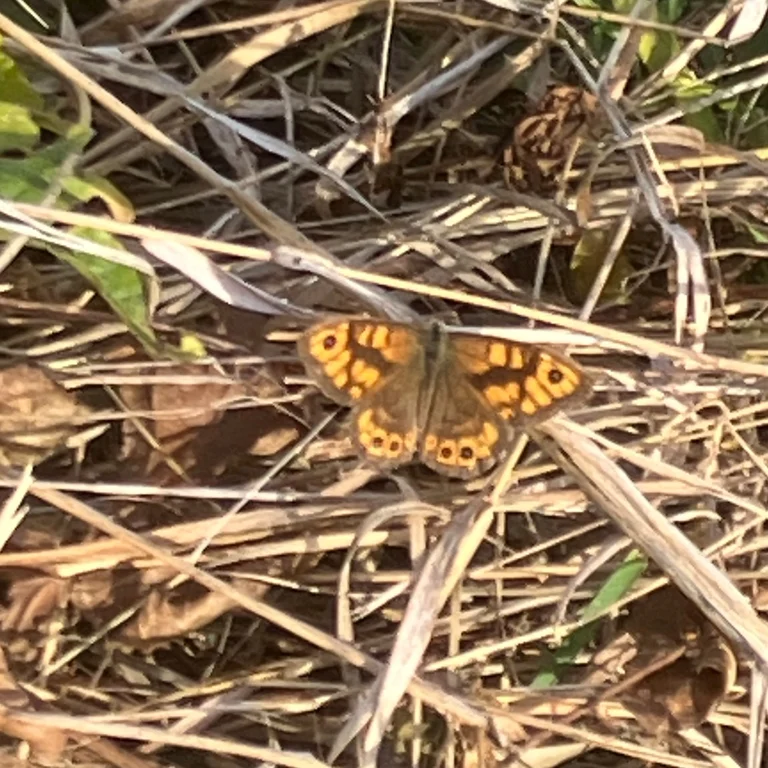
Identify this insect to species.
Lasiommata megera (also Pararge megera)
